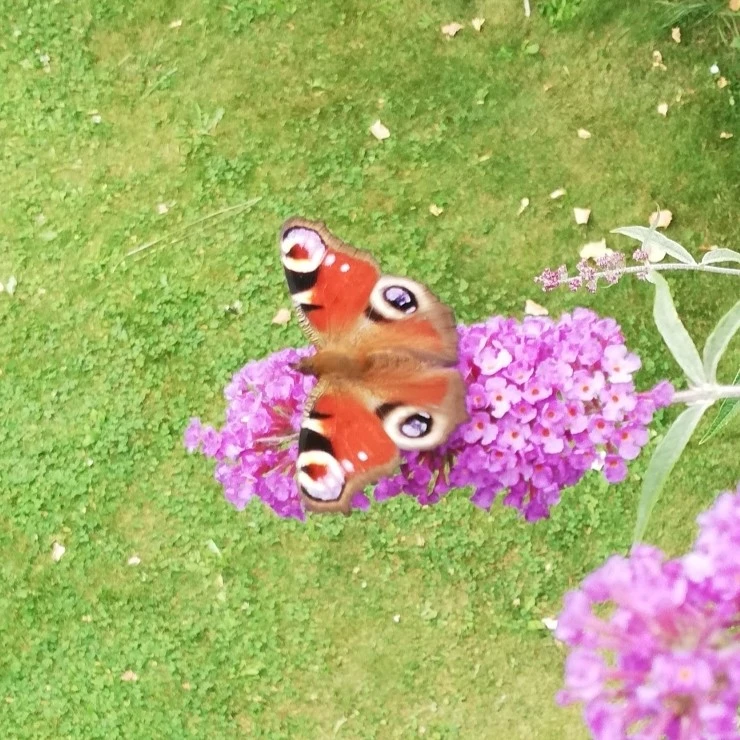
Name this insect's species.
Aglais io
